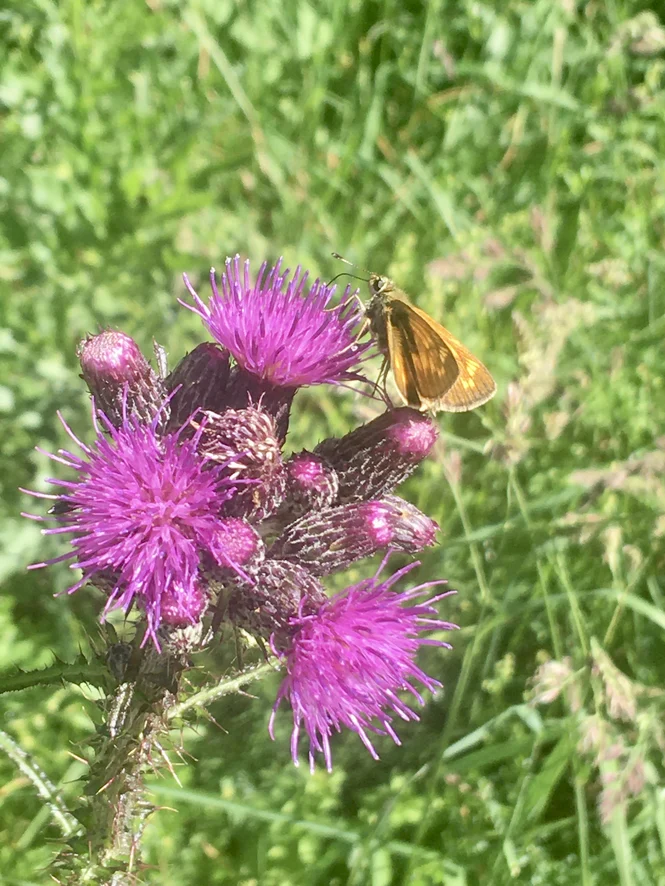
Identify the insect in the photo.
Ochlodes sylvanus (also Ochlodes venata)
